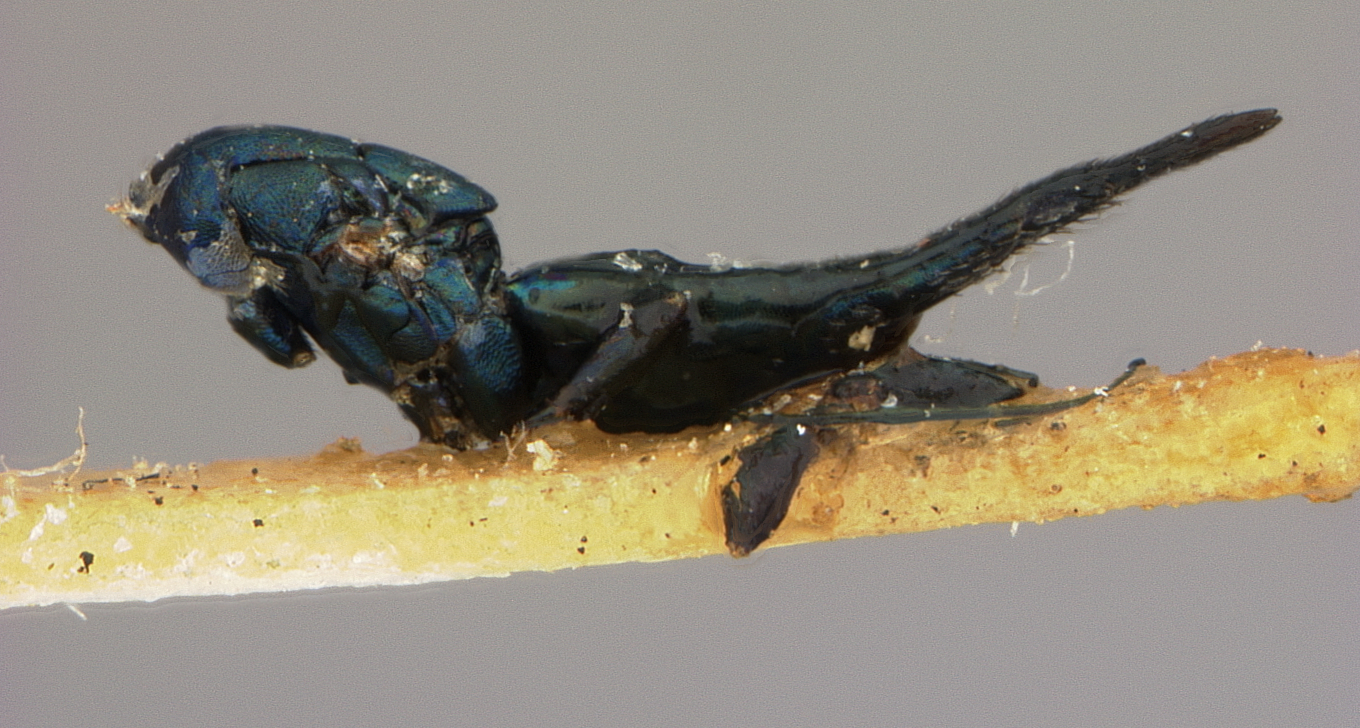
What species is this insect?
Oxyomorpha livida
